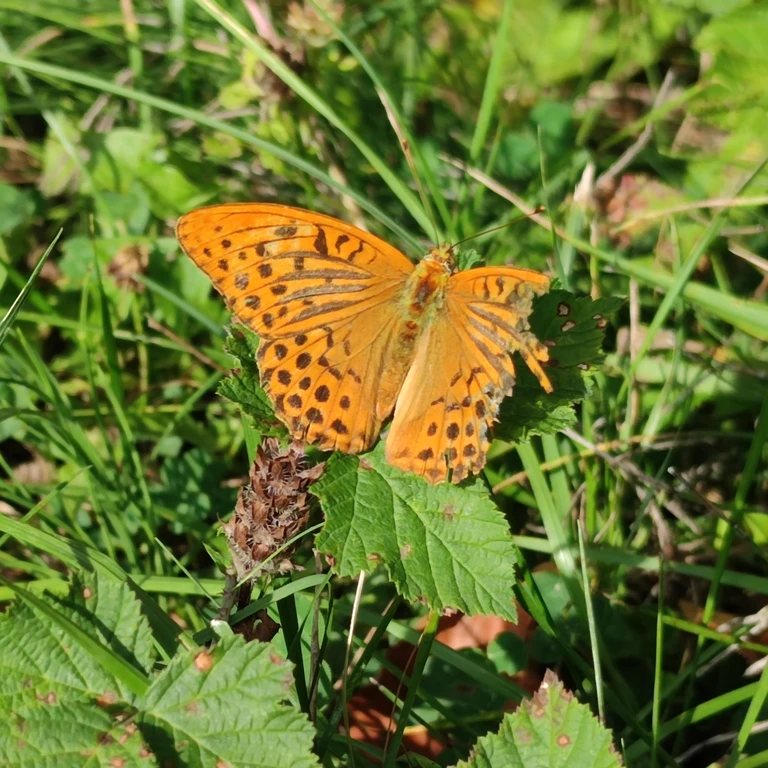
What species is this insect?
Argynnis paphia
